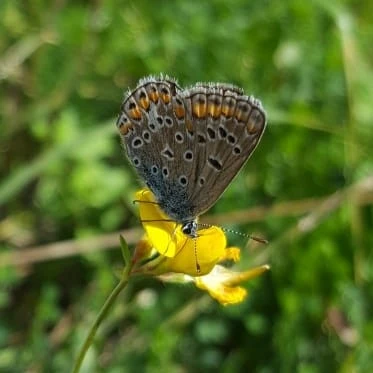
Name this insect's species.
Polyommatus icarus
